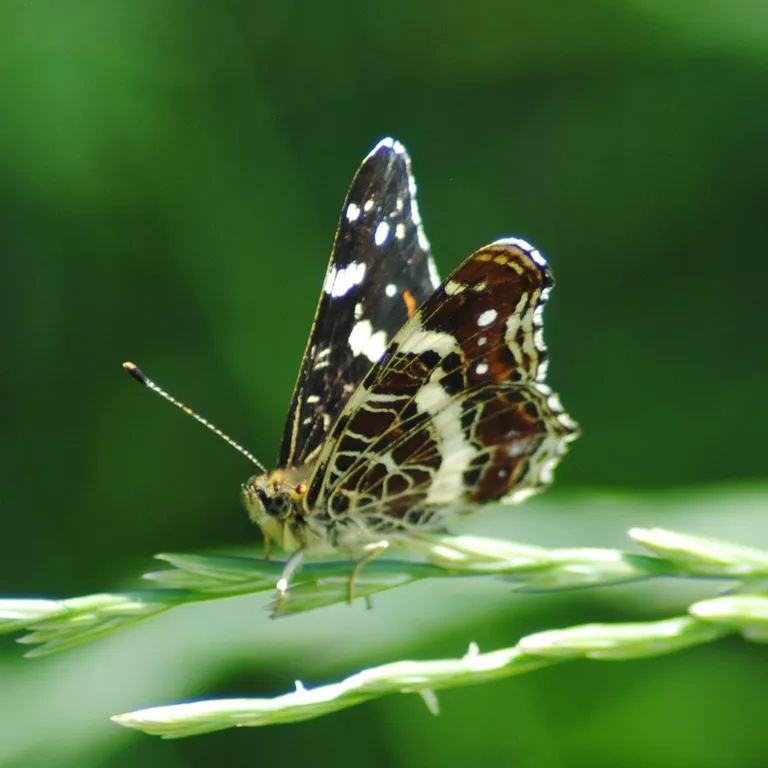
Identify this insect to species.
Araschnia levana
